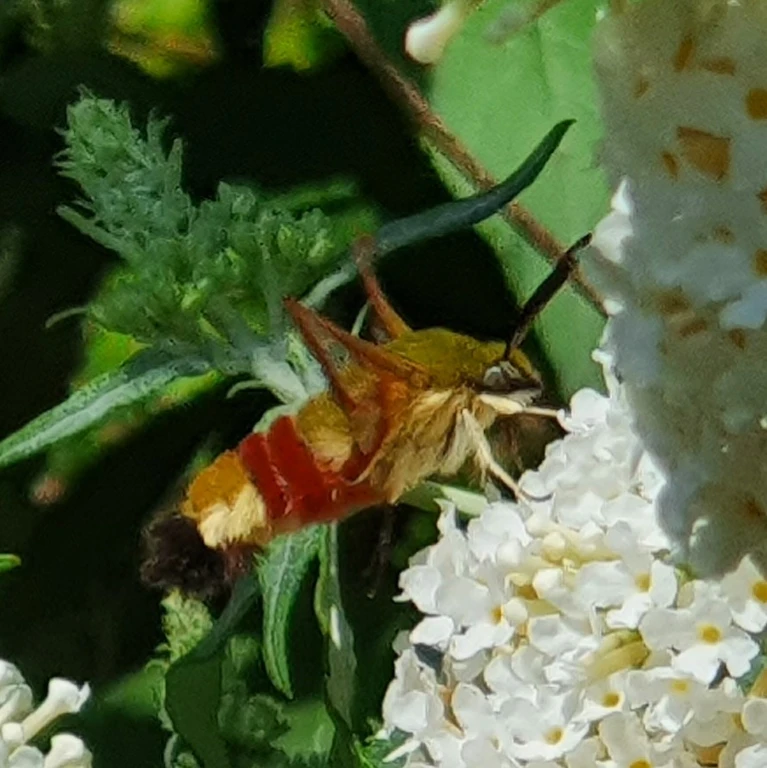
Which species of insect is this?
Hemaris fuciformis
